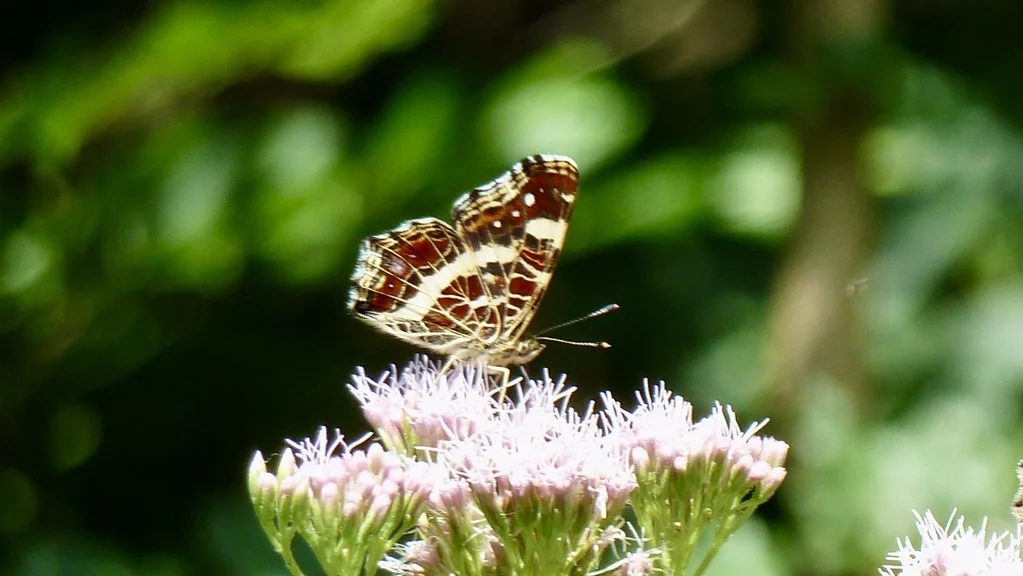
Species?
Araschnia levana
